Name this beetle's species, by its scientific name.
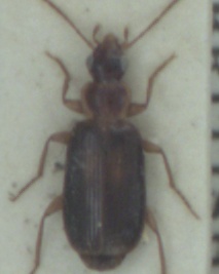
Dromius meridionalis
